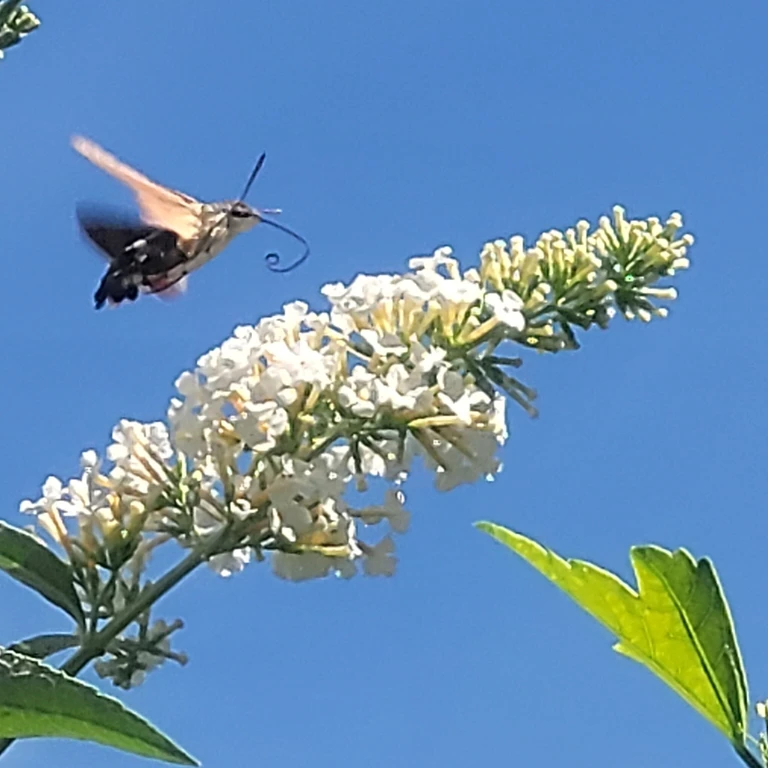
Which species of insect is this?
Macroglossum stellatarum
